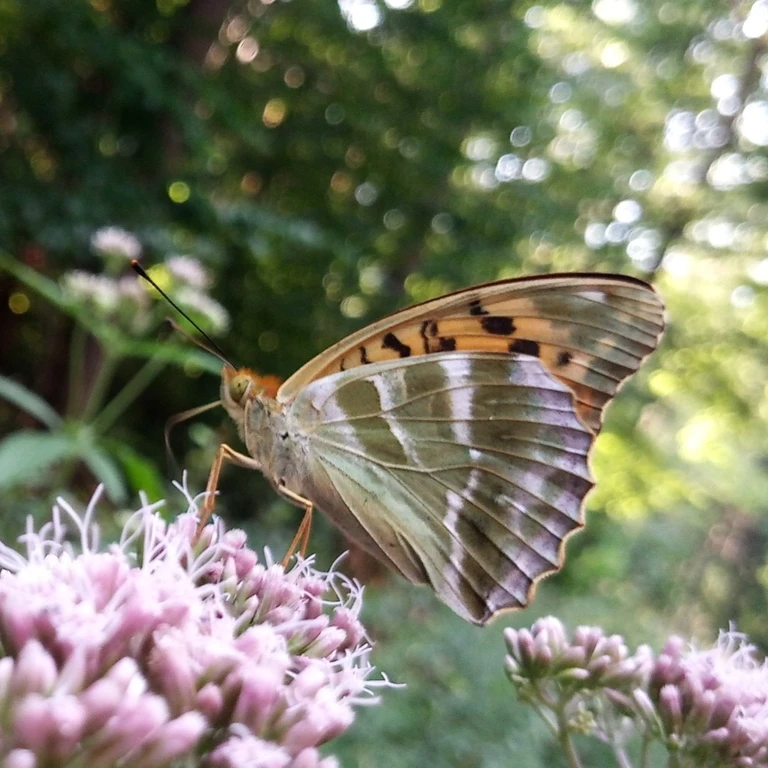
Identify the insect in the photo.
Argynnis paphia
